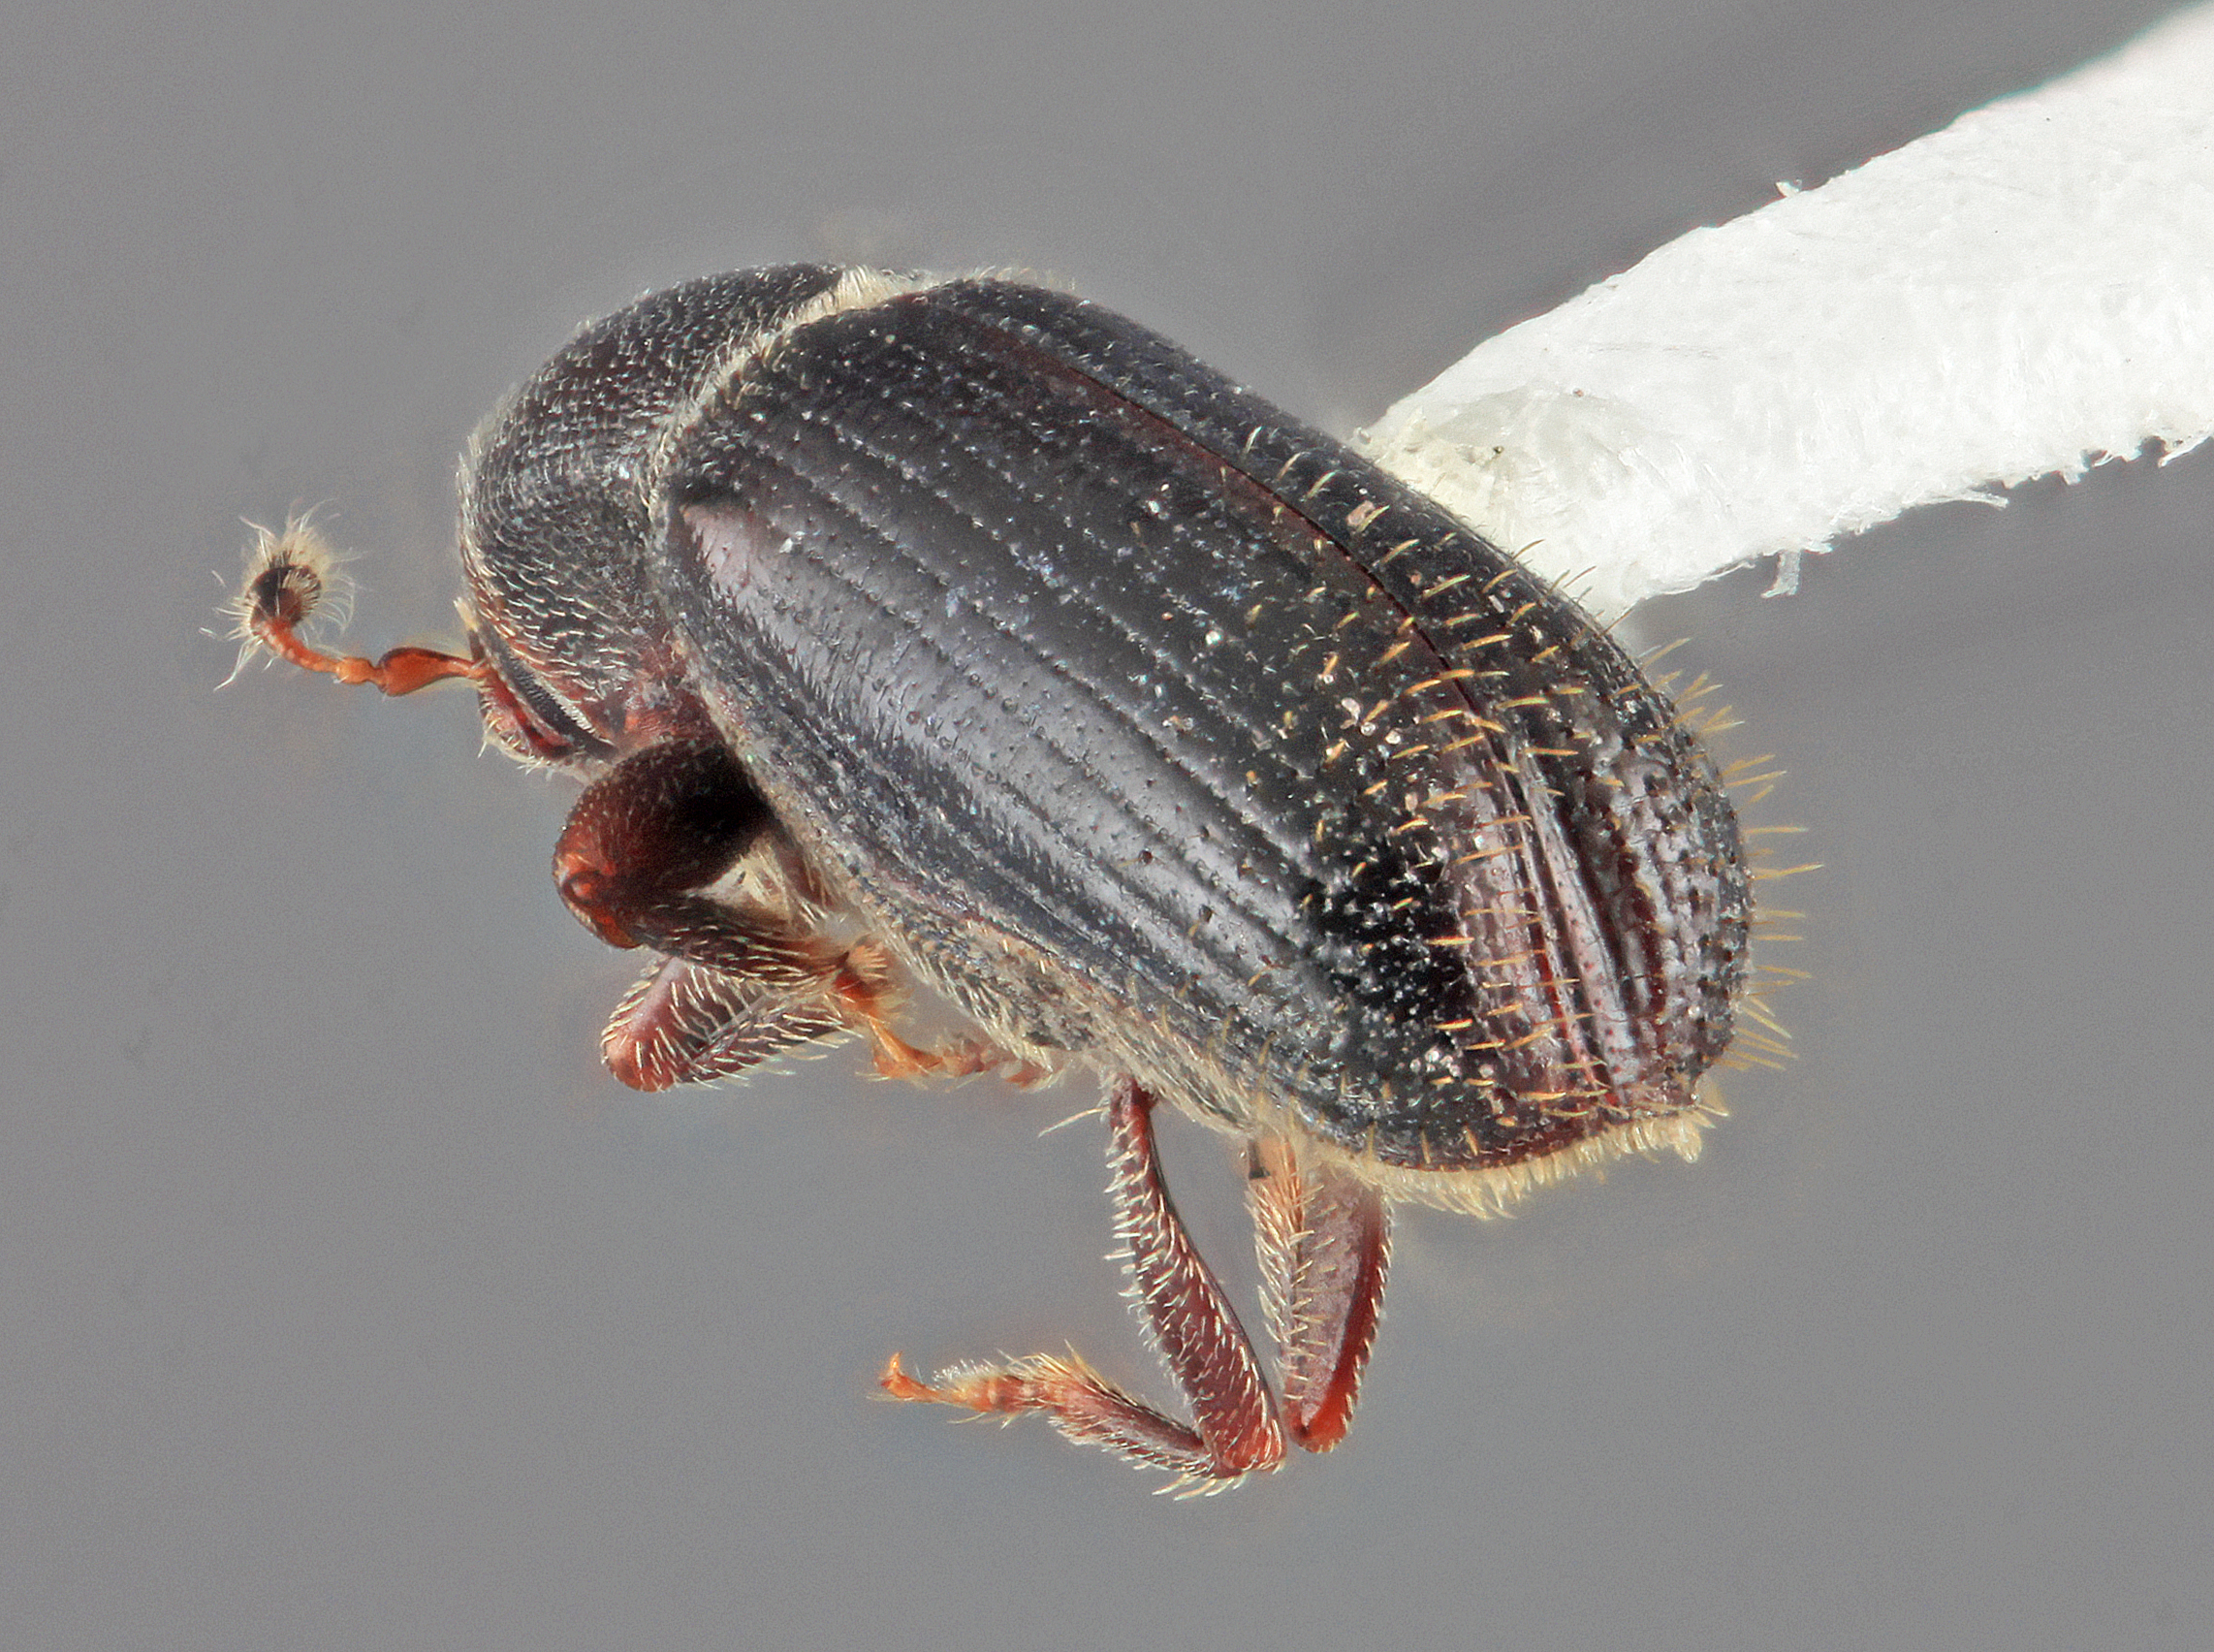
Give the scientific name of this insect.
Cnesinus triangularis
